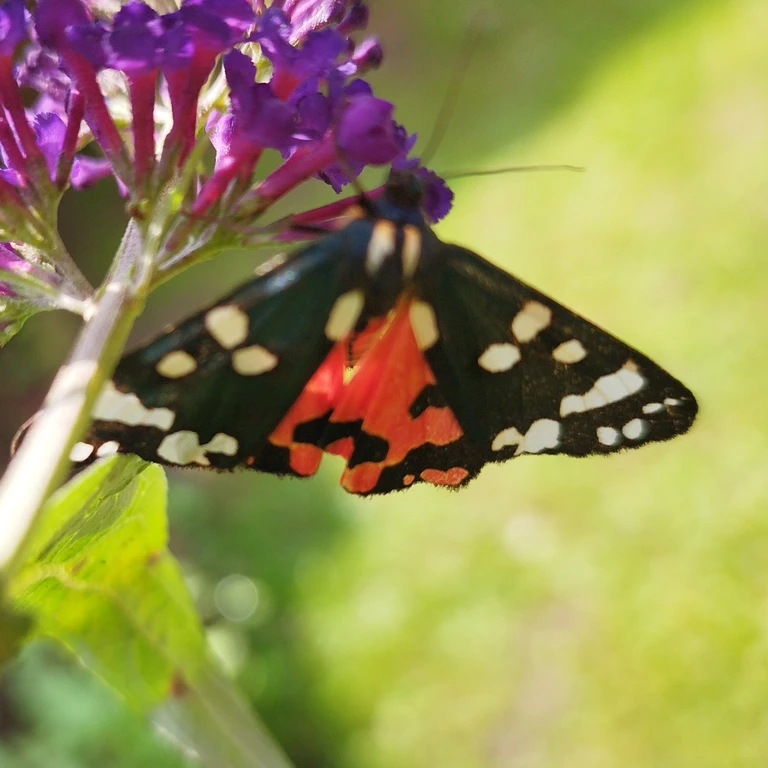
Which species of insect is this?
Callimorpha dominula
